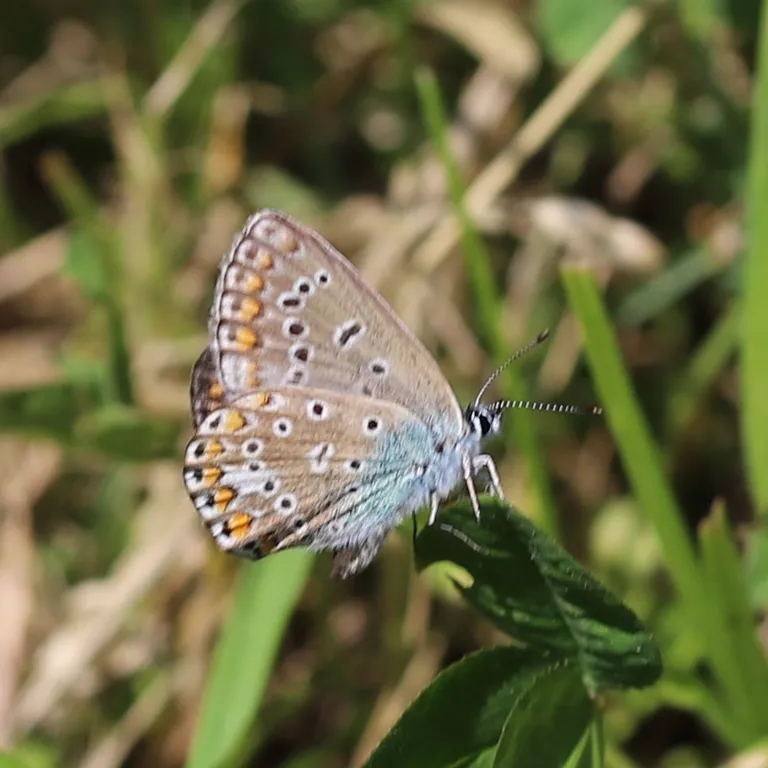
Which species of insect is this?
Polyommatus icarus
